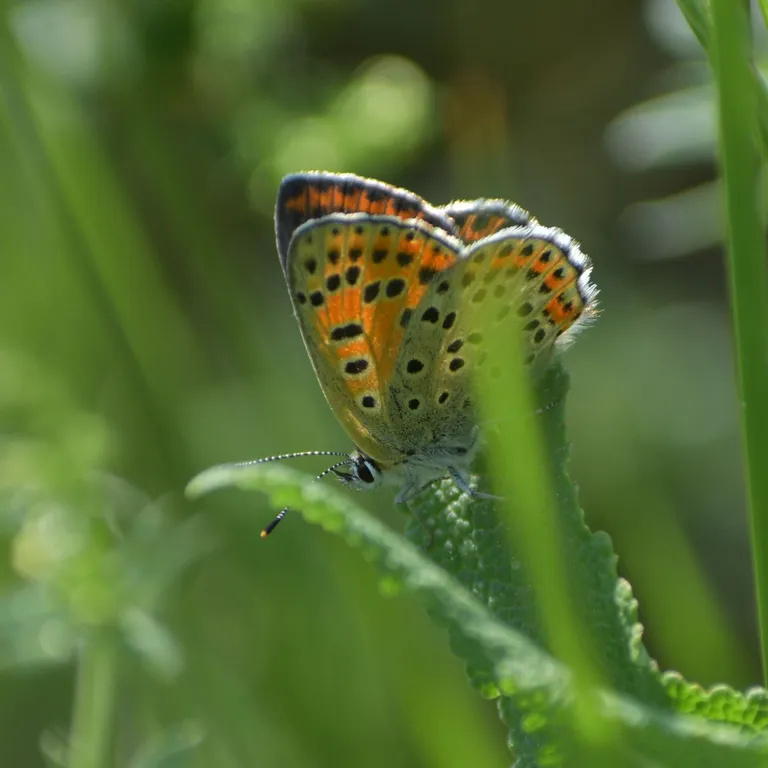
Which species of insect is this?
Lycaena tityrus (also Loweia tityrus)
